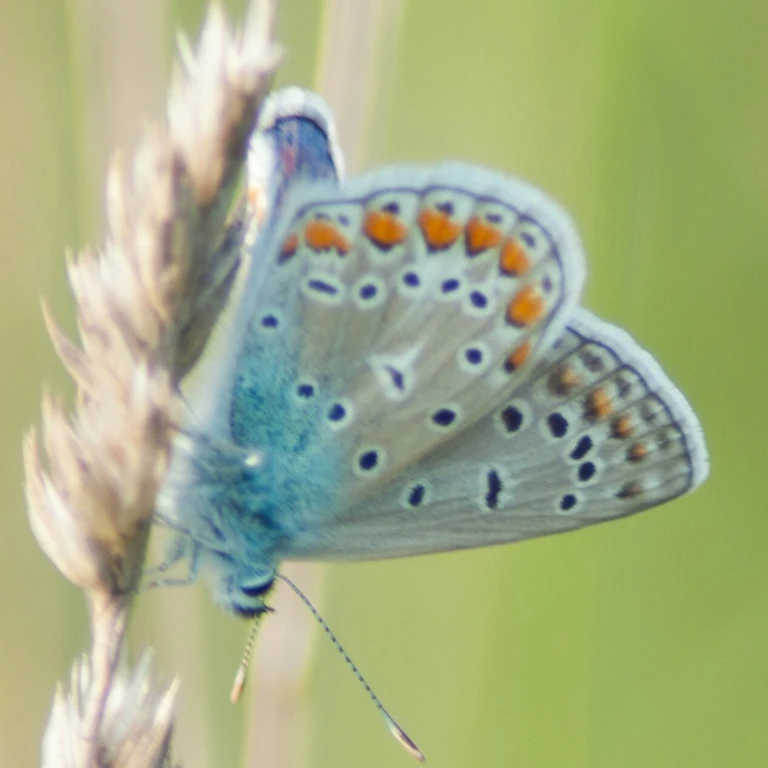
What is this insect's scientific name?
Polyommatus icarus
